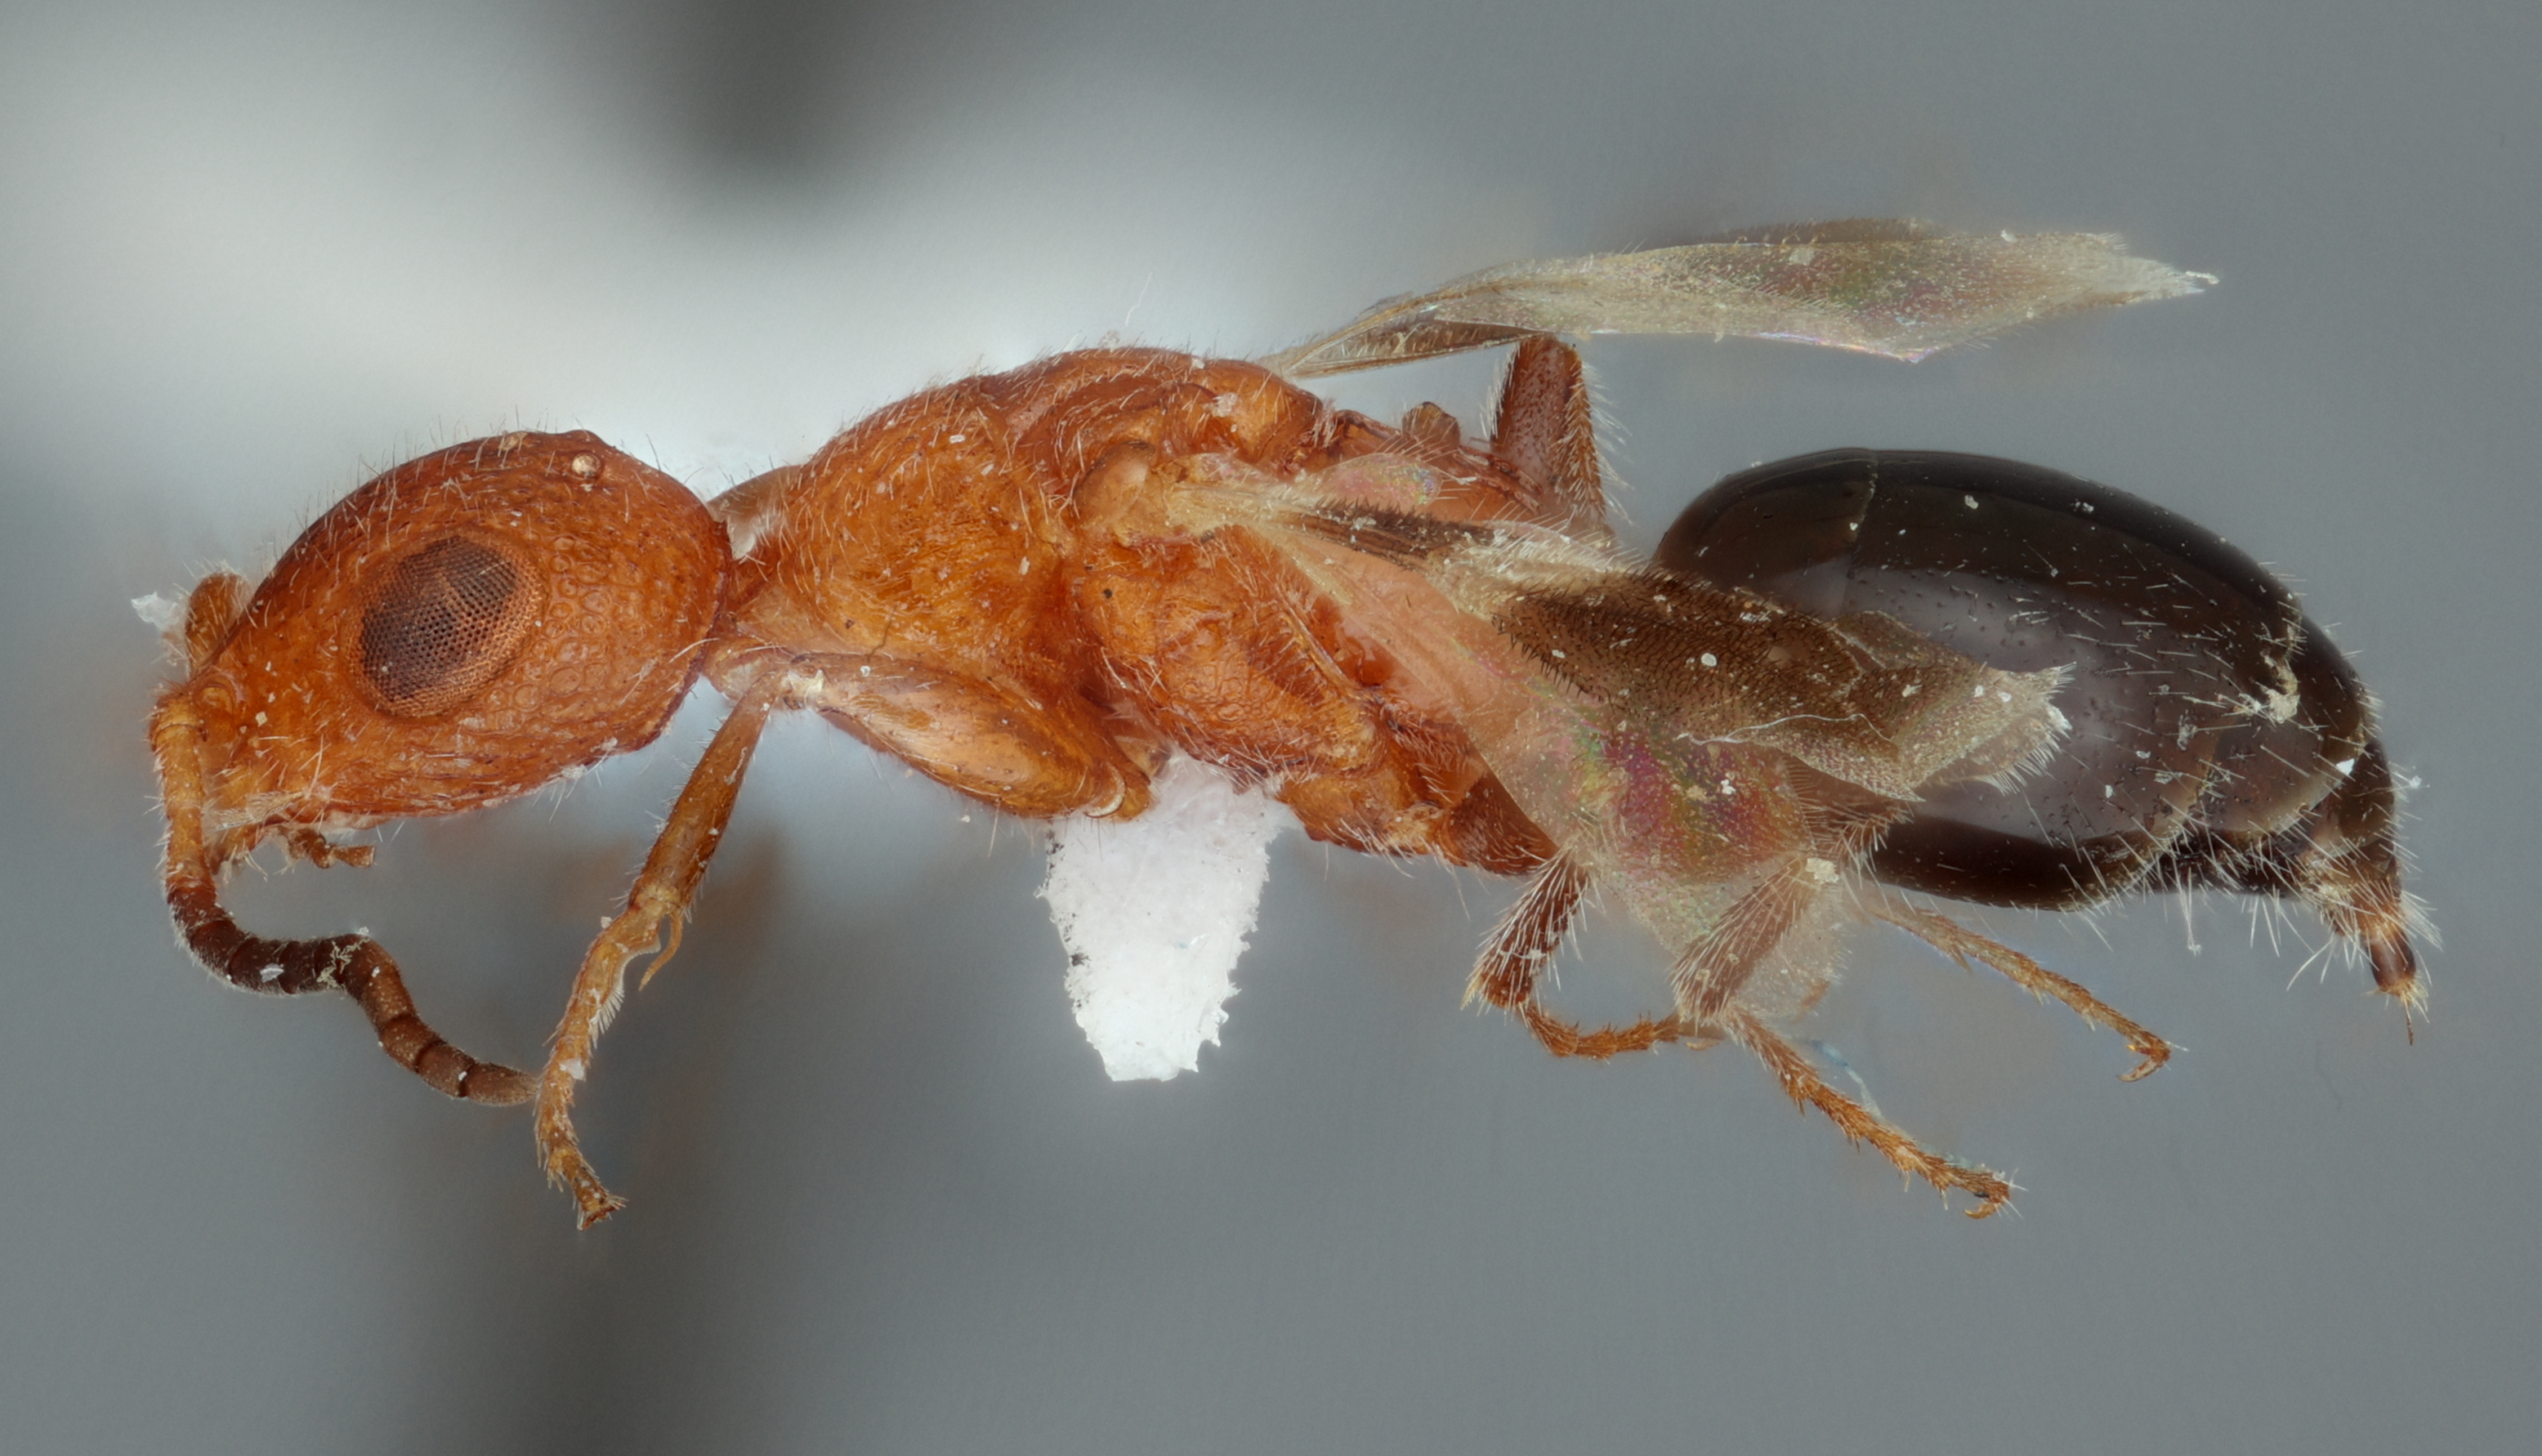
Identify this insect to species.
Metrionotus egypticus
